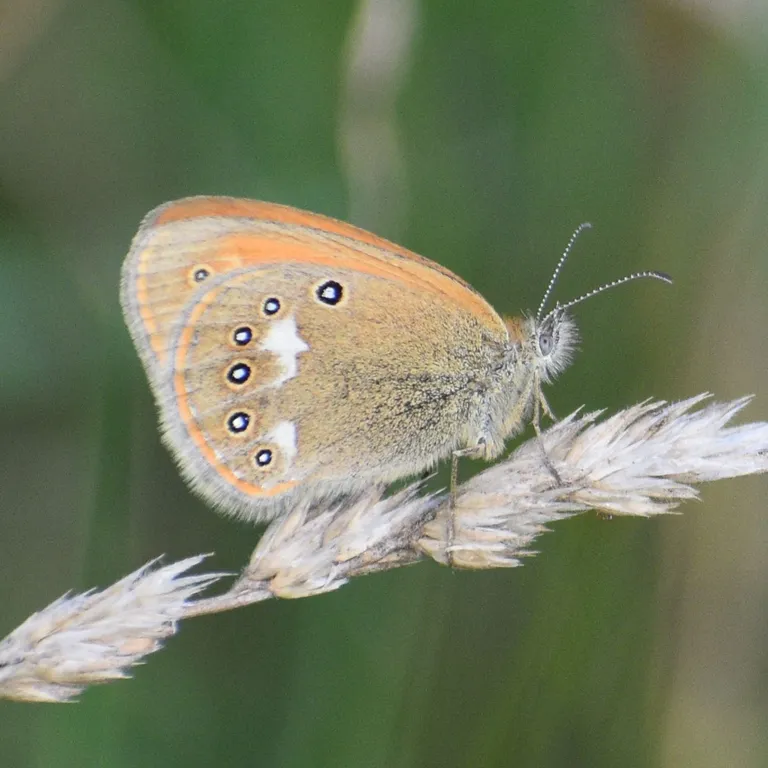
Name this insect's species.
Coenonympha glycerion (also Coenonympha iphis)
